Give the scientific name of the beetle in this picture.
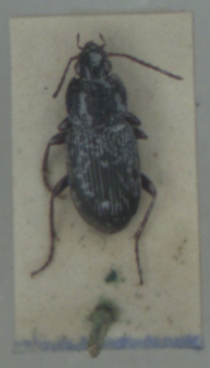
Pterostichus vernalis
